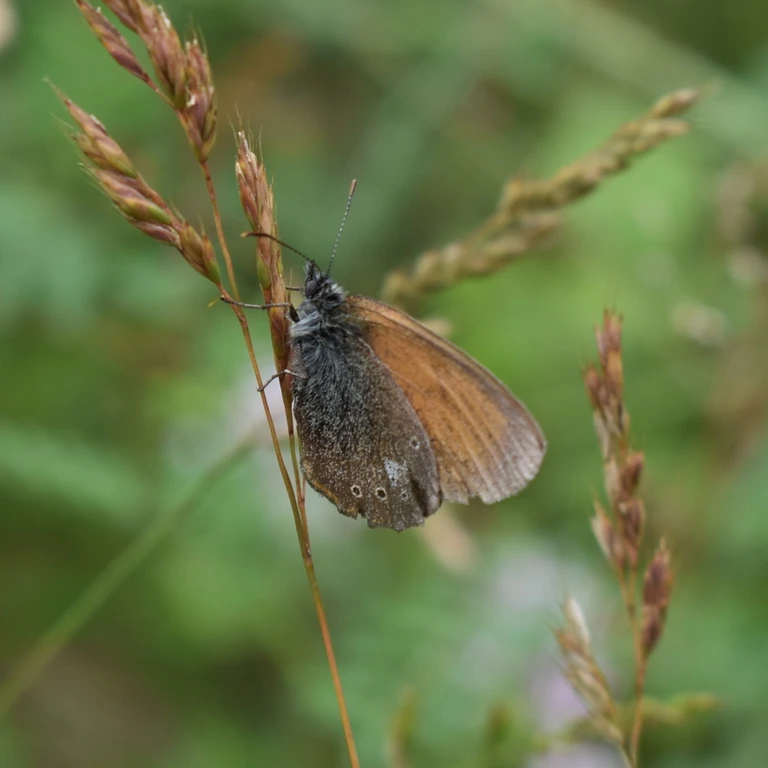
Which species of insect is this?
Coenonympha glycerion (also Coenonympha iphis)
